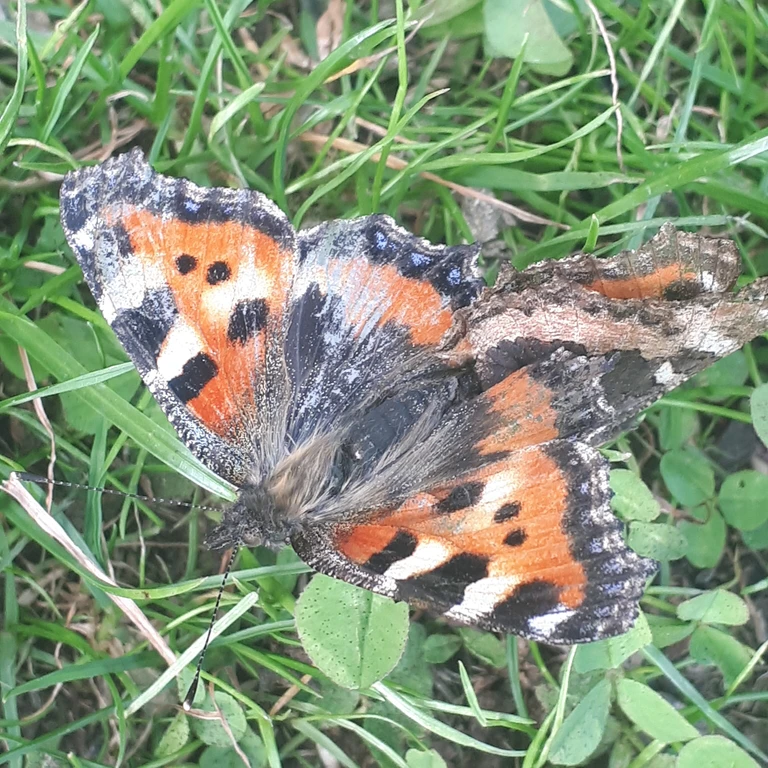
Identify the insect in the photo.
Aglais urticae
